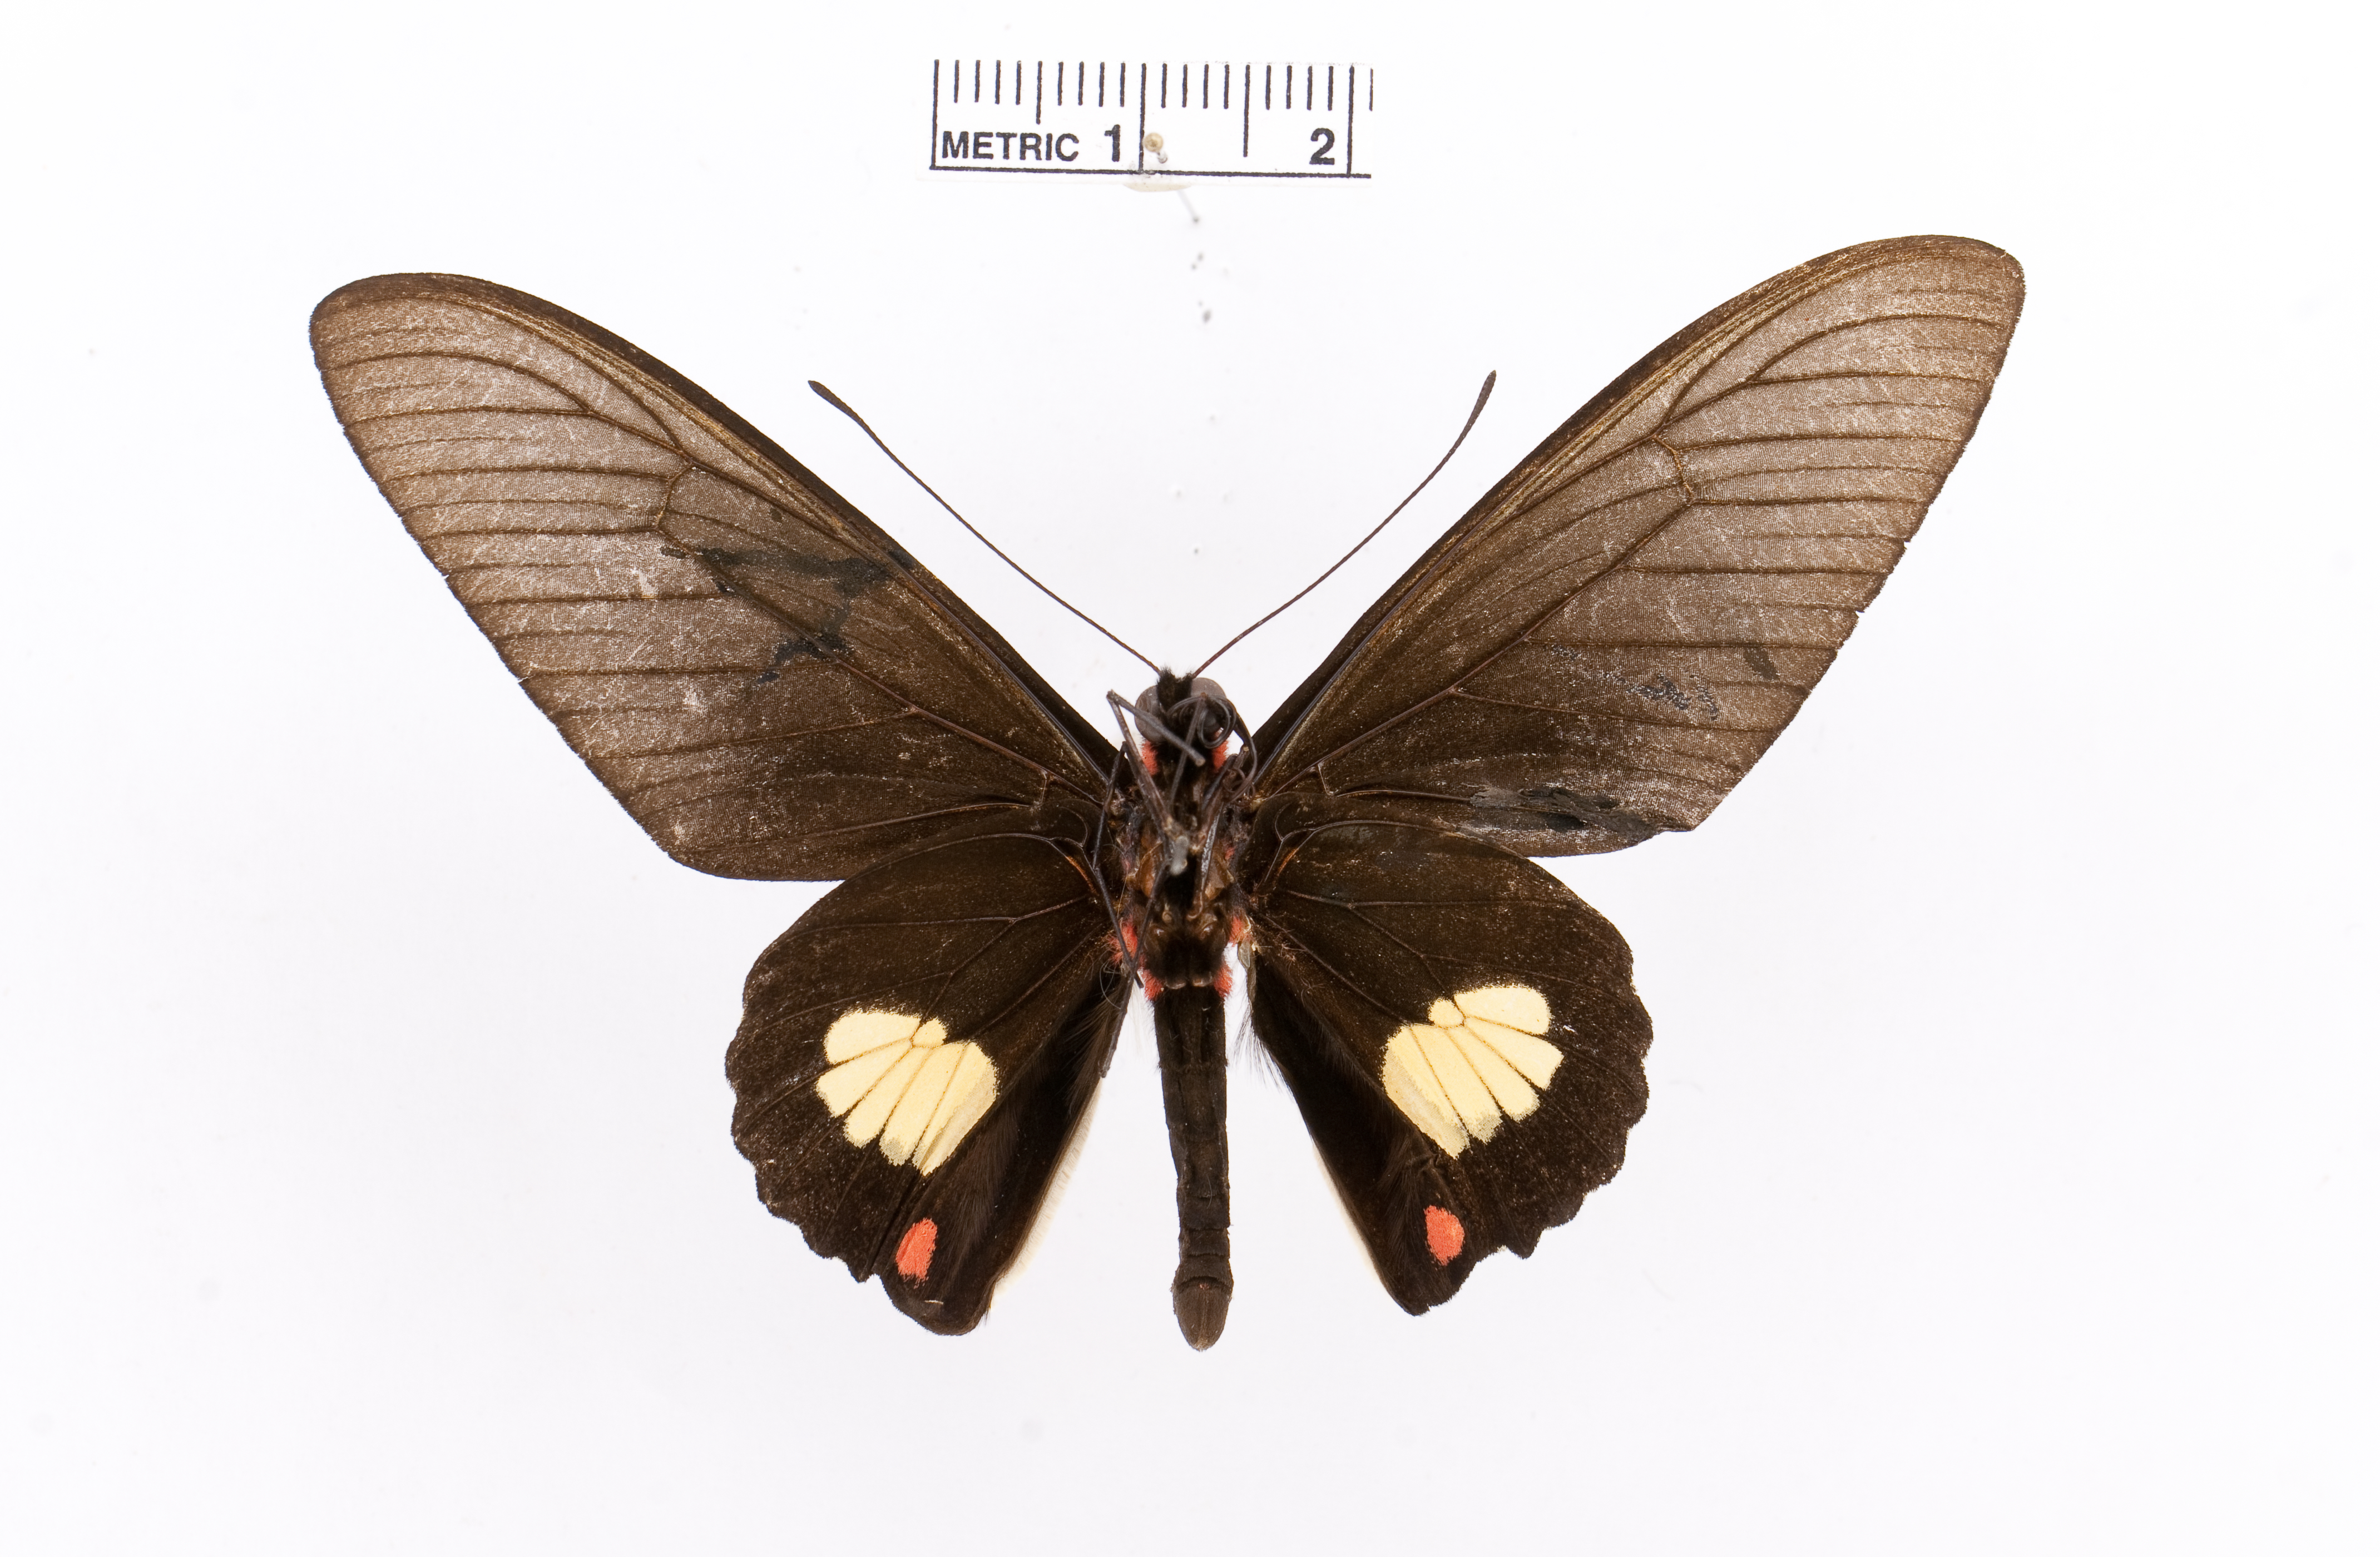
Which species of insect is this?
Parides quadratus
